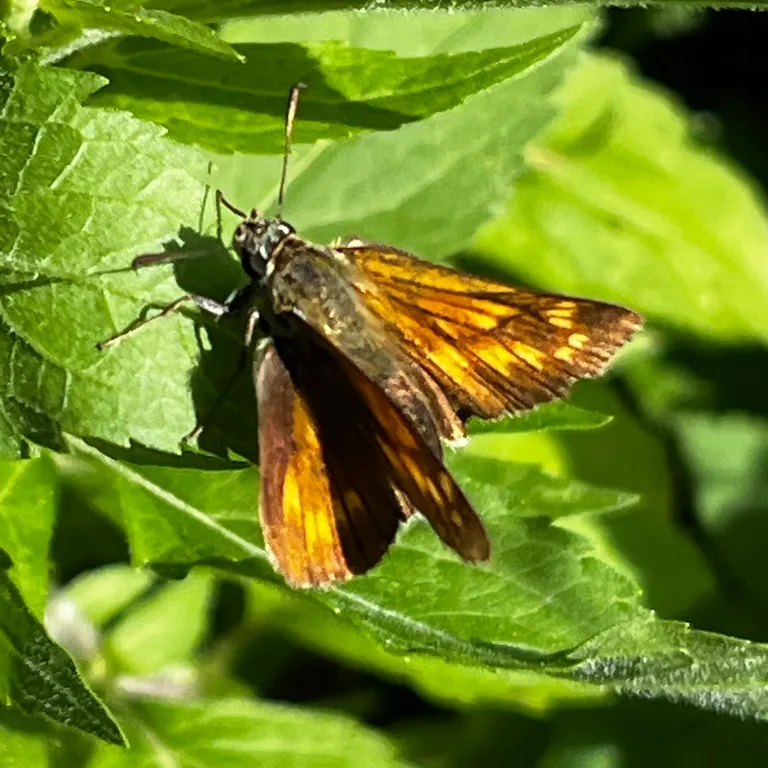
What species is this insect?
Ochlodes sylvanus (also Ochlodes venata)
